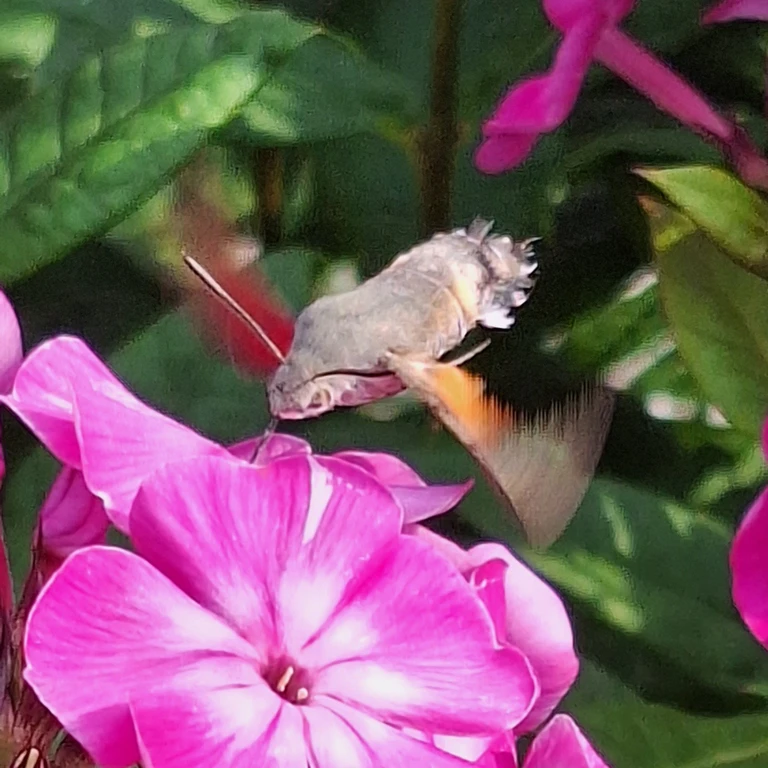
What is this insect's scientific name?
Macroglossum stellatarum
